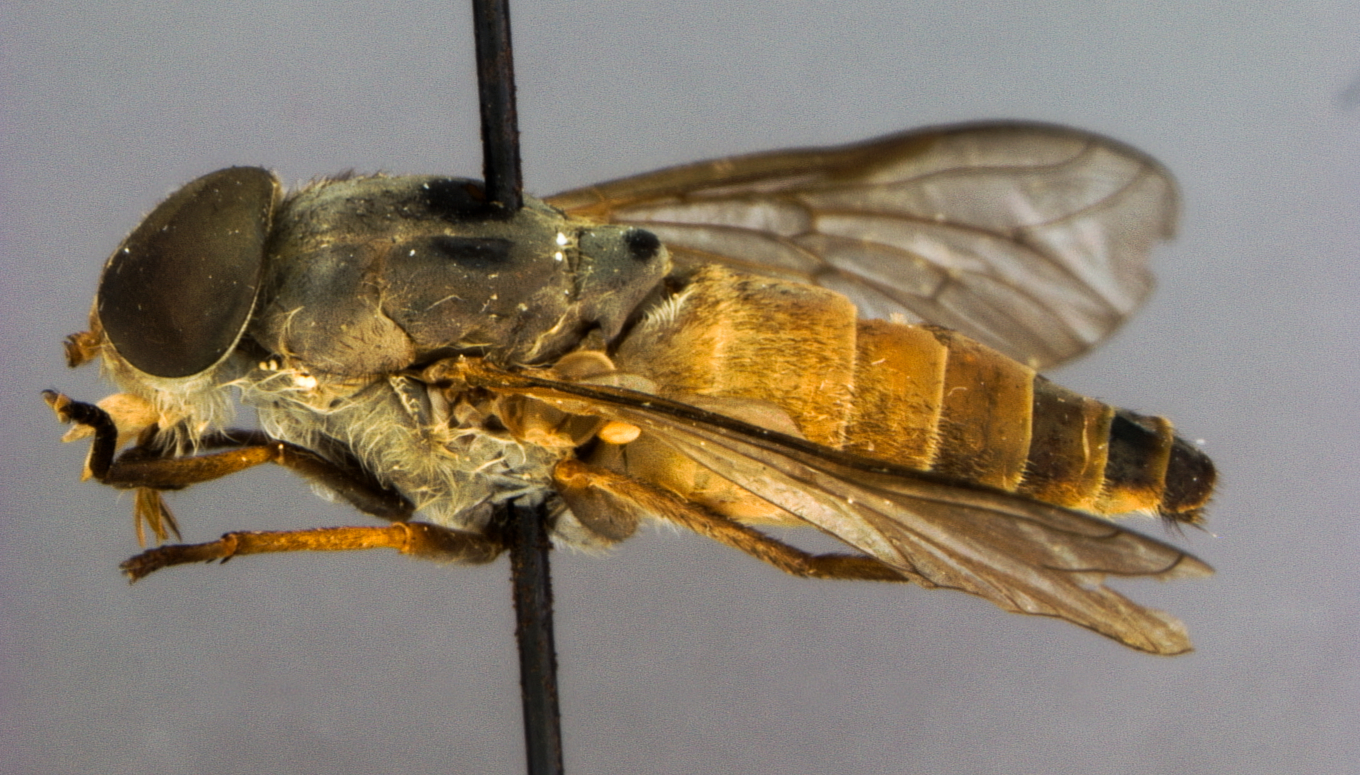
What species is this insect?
Tabanus anomalus
